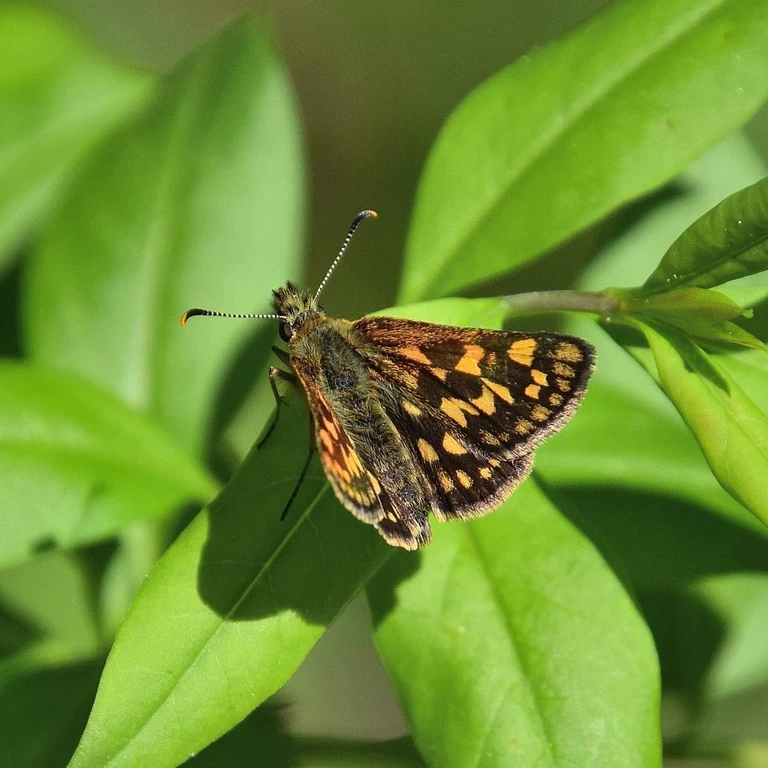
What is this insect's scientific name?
Carterocephalus palaemon
